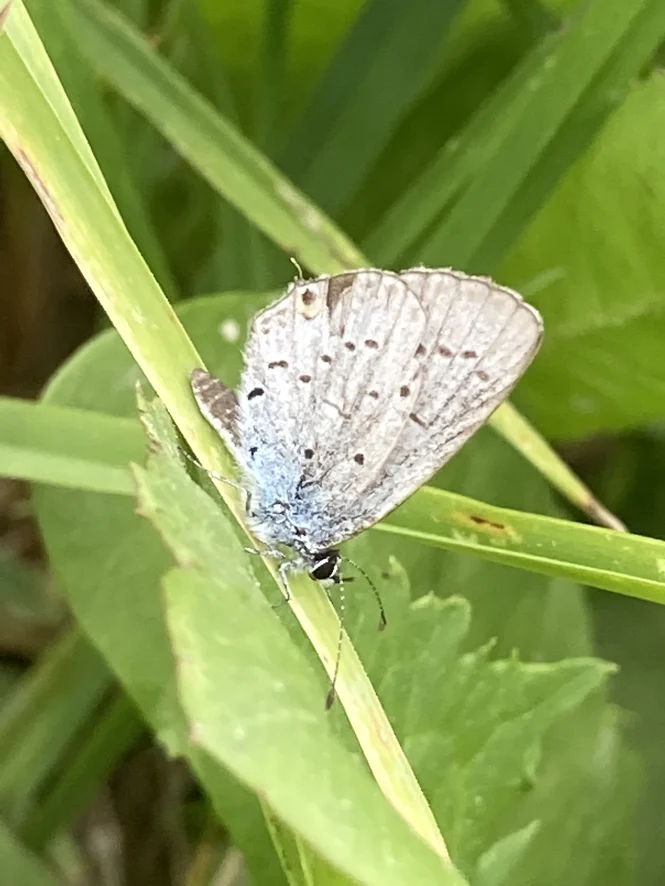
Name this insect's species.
Cupido argiades (also Elkalyce argiades)
